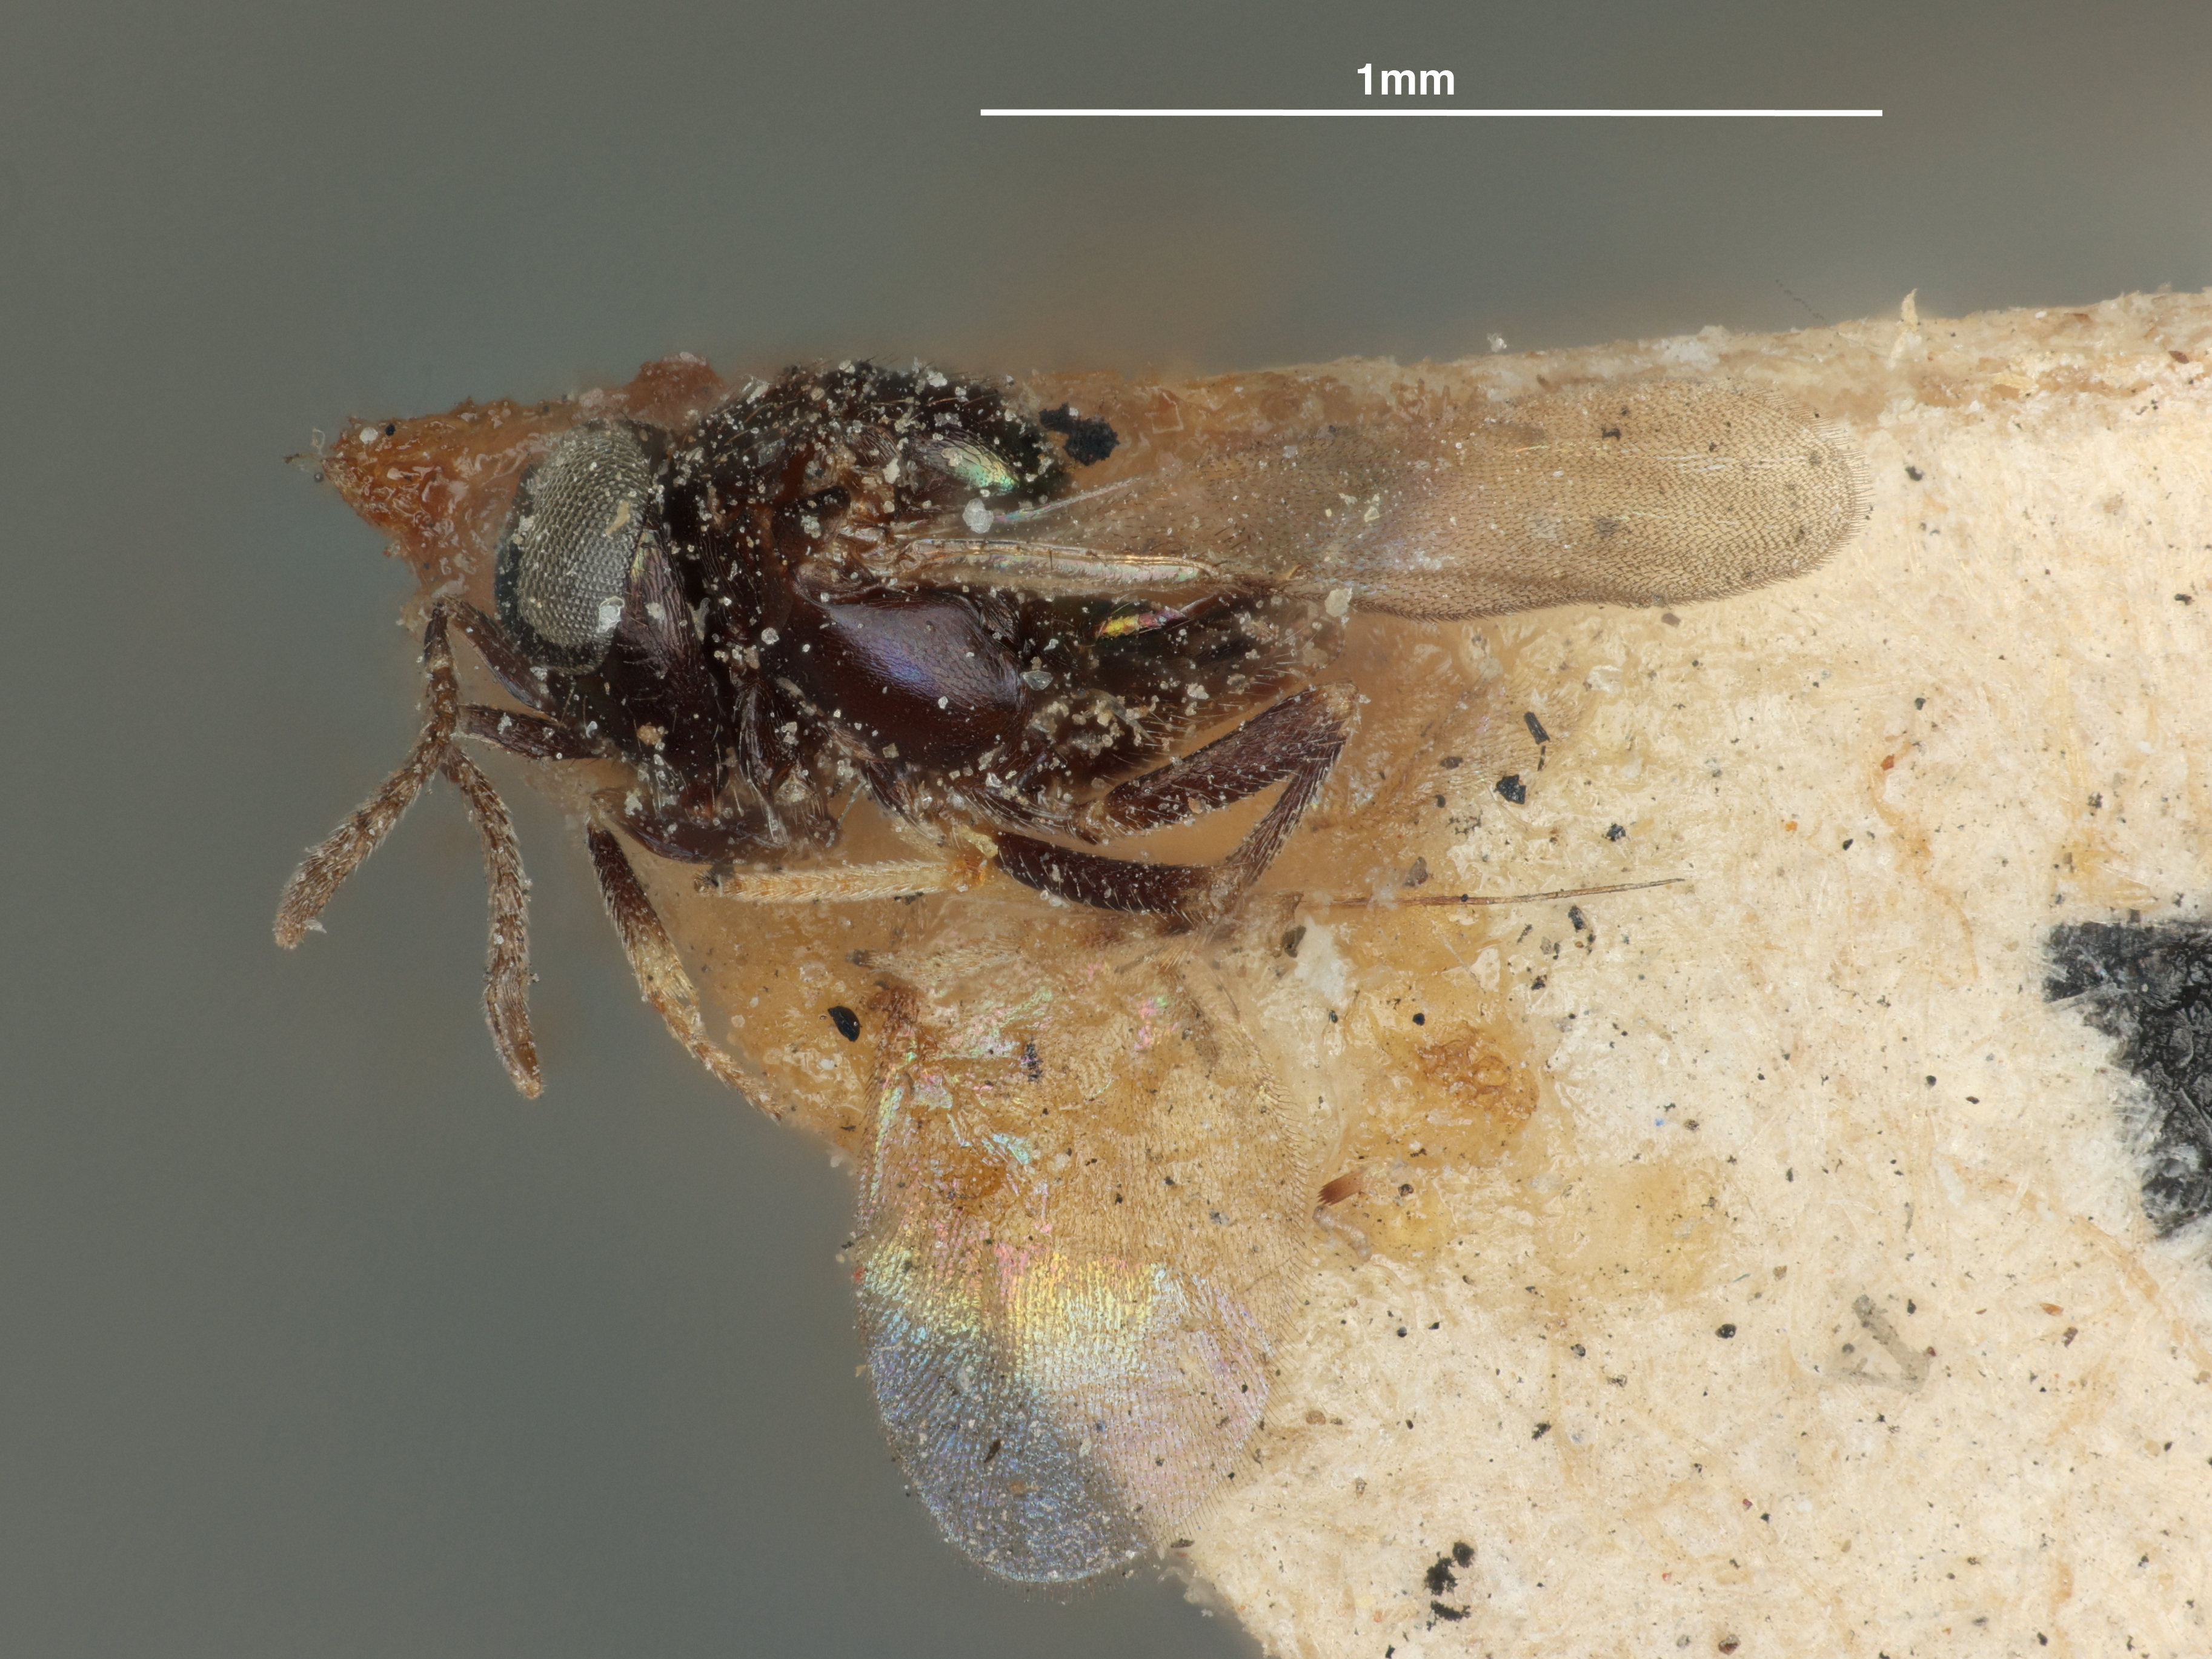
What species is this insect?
Encyrtus bucculatricis
